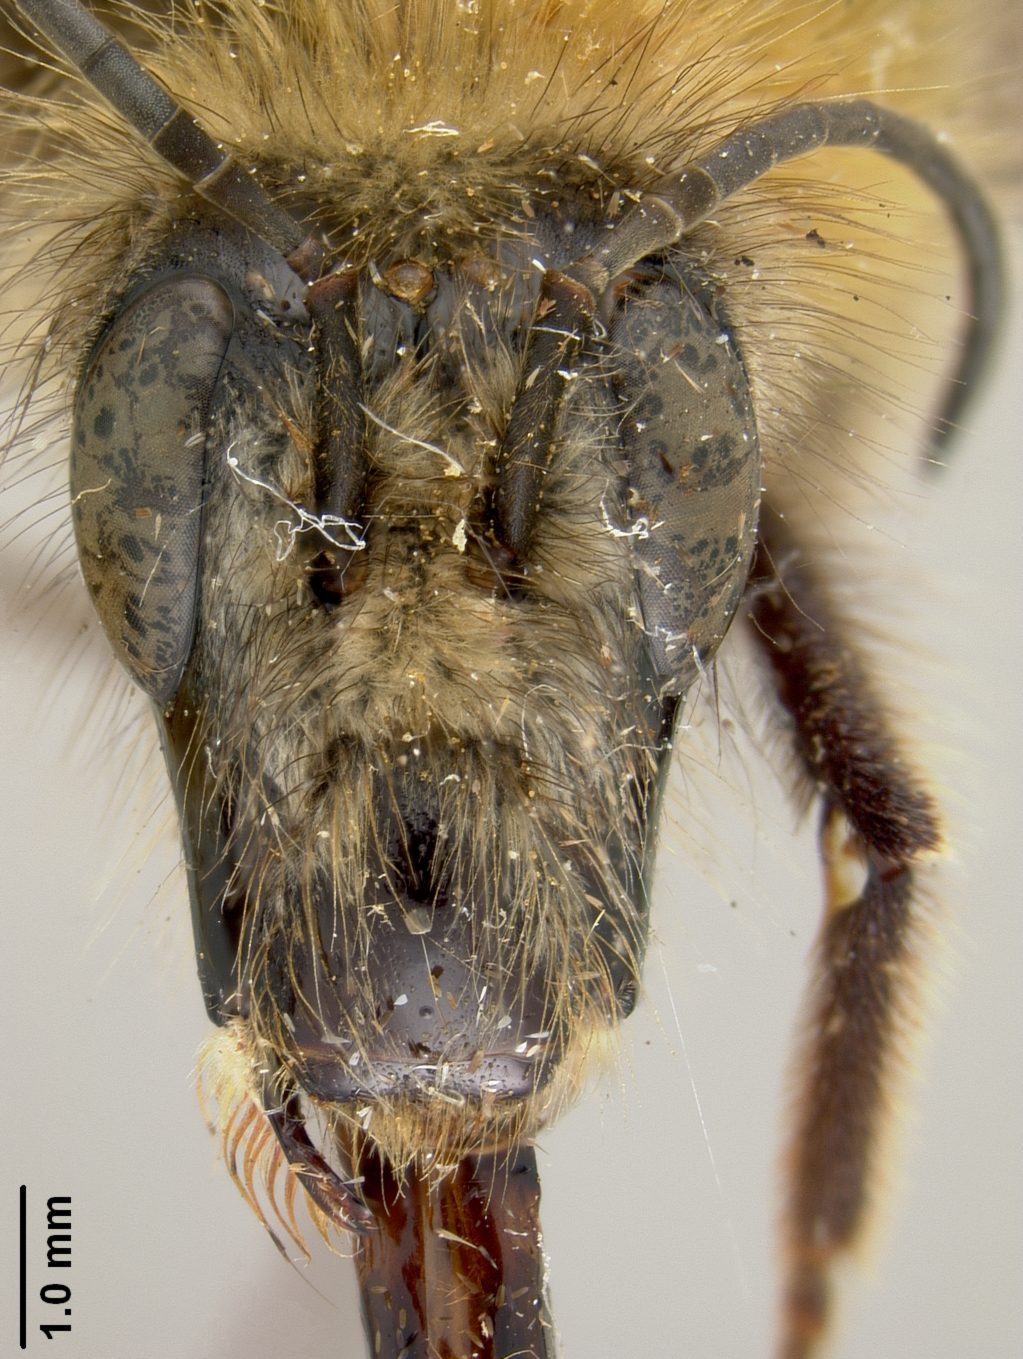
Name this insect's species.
Bremus religiosus
